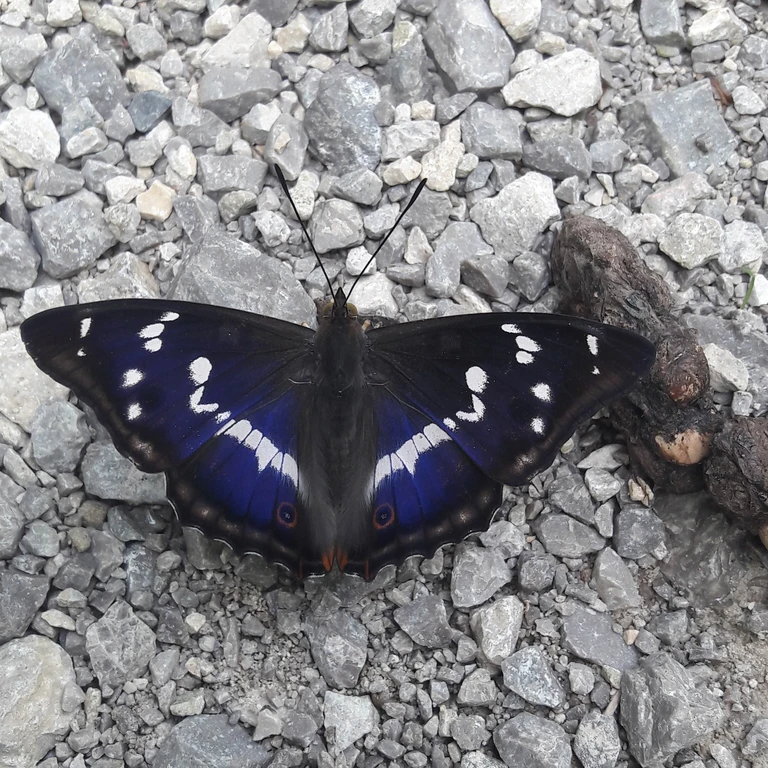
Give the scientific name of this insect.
Apatura iris
